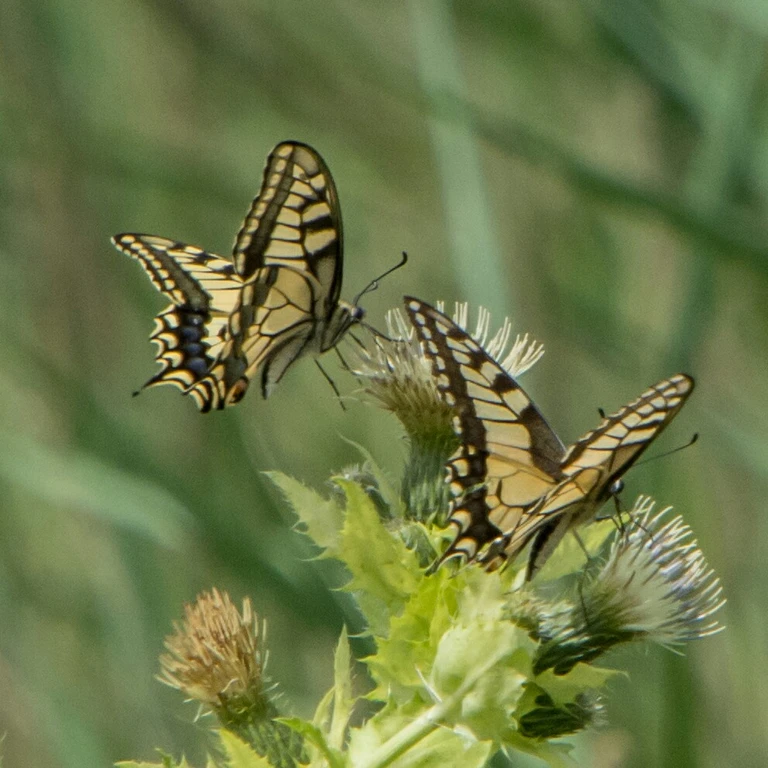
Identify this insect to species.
Papilio machaon
